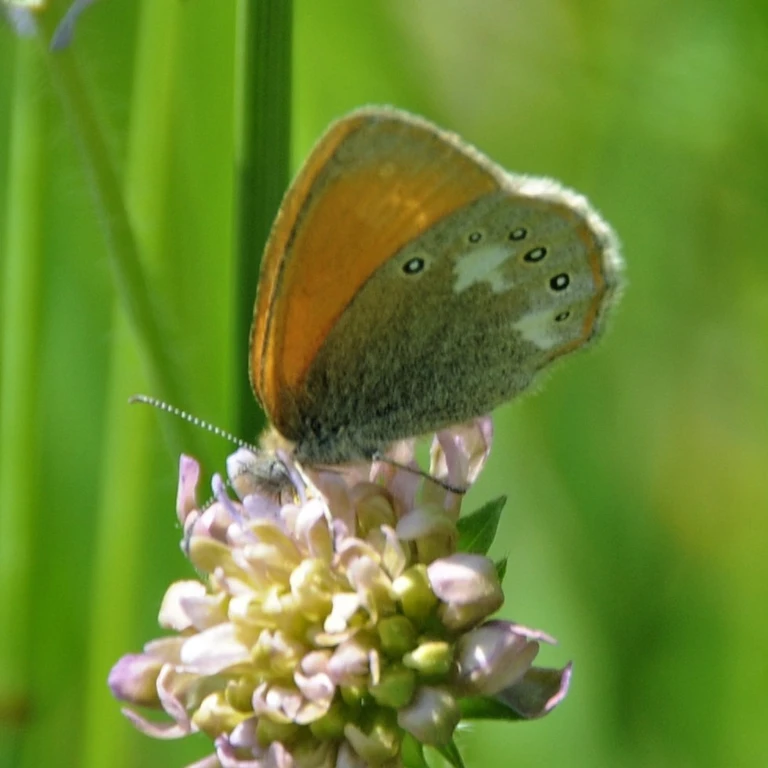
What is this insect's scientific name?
Coenonympha glycerion (also Coenonympha iphis)
